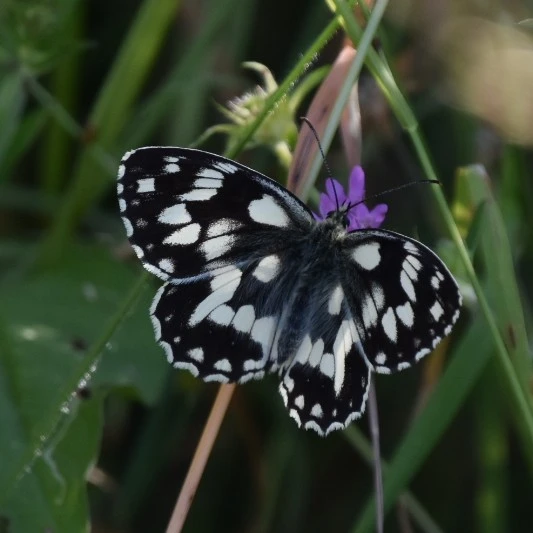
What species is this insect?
Melanargia galathea
